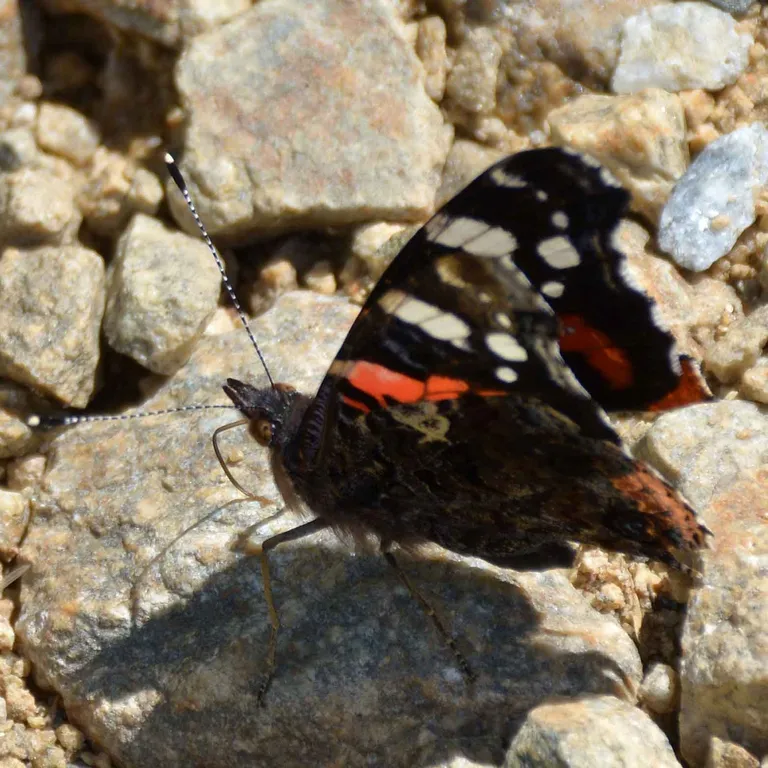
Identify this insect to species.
Vanessa atalanta
